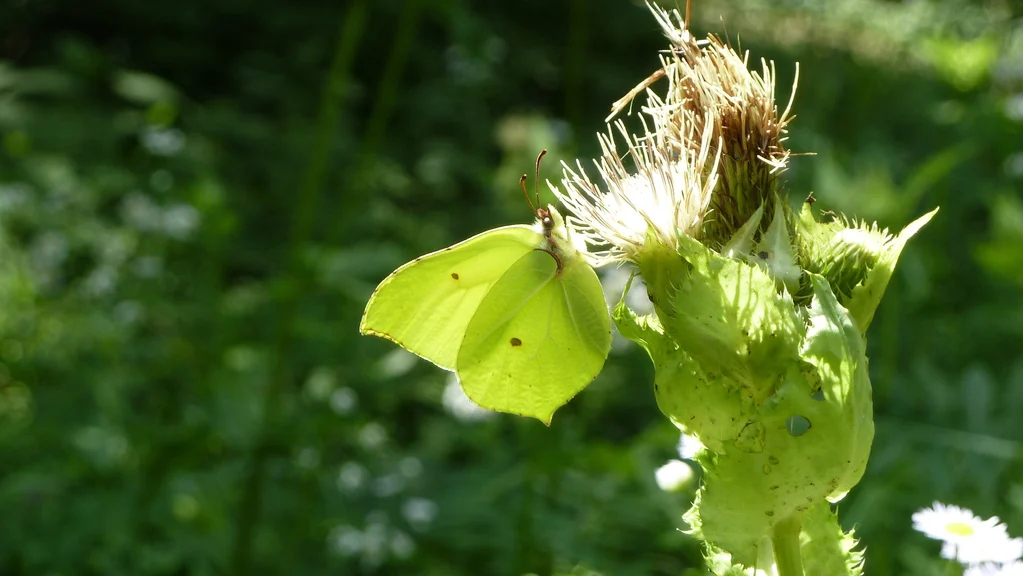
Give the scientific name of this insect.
Gonepteryx rhamni
